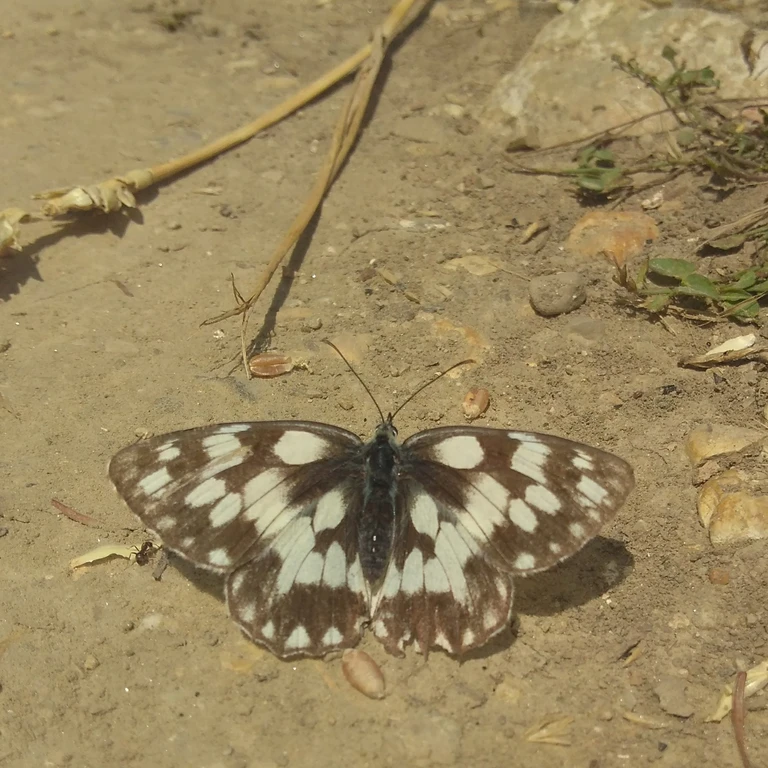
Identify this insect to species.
Melanargia galathea
